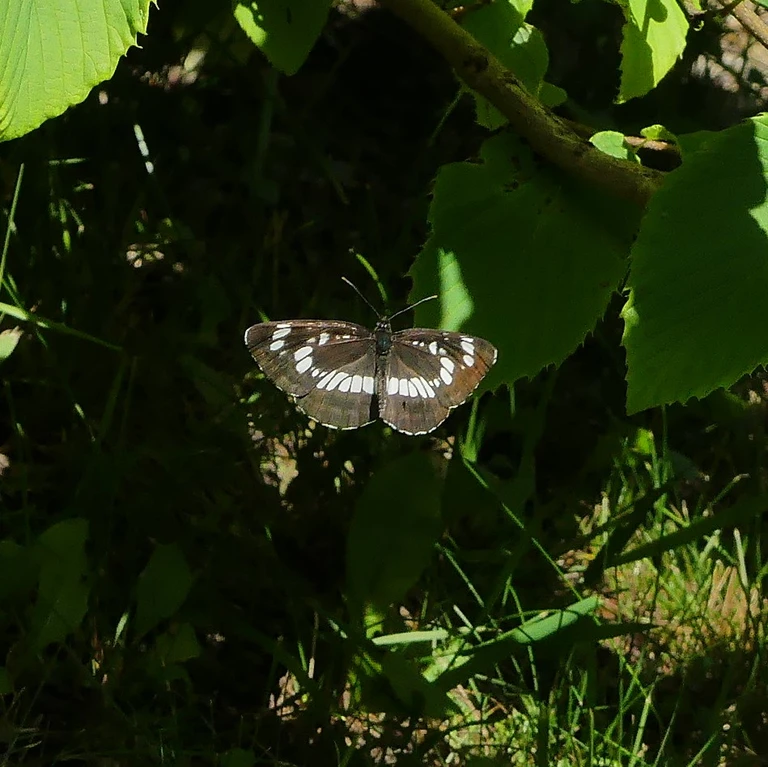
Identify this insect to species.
Neptis rivularis
